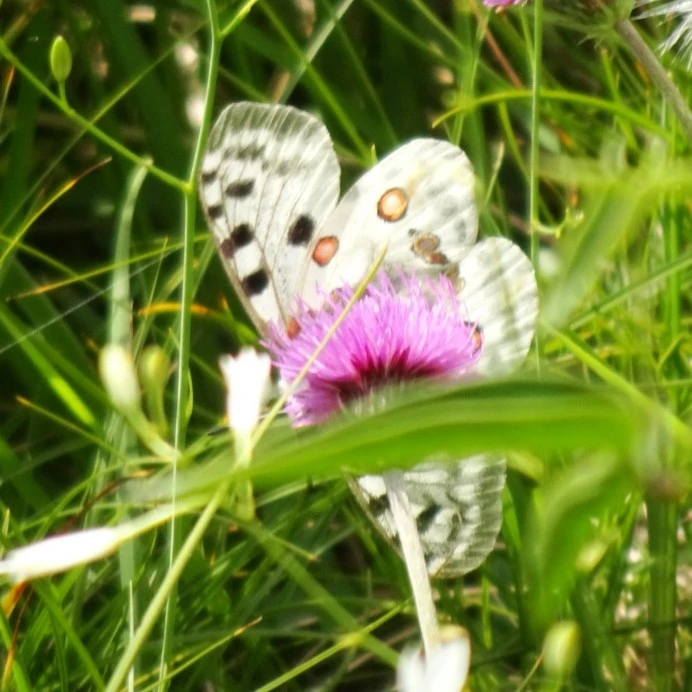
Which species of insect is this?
Parnassius apollo
